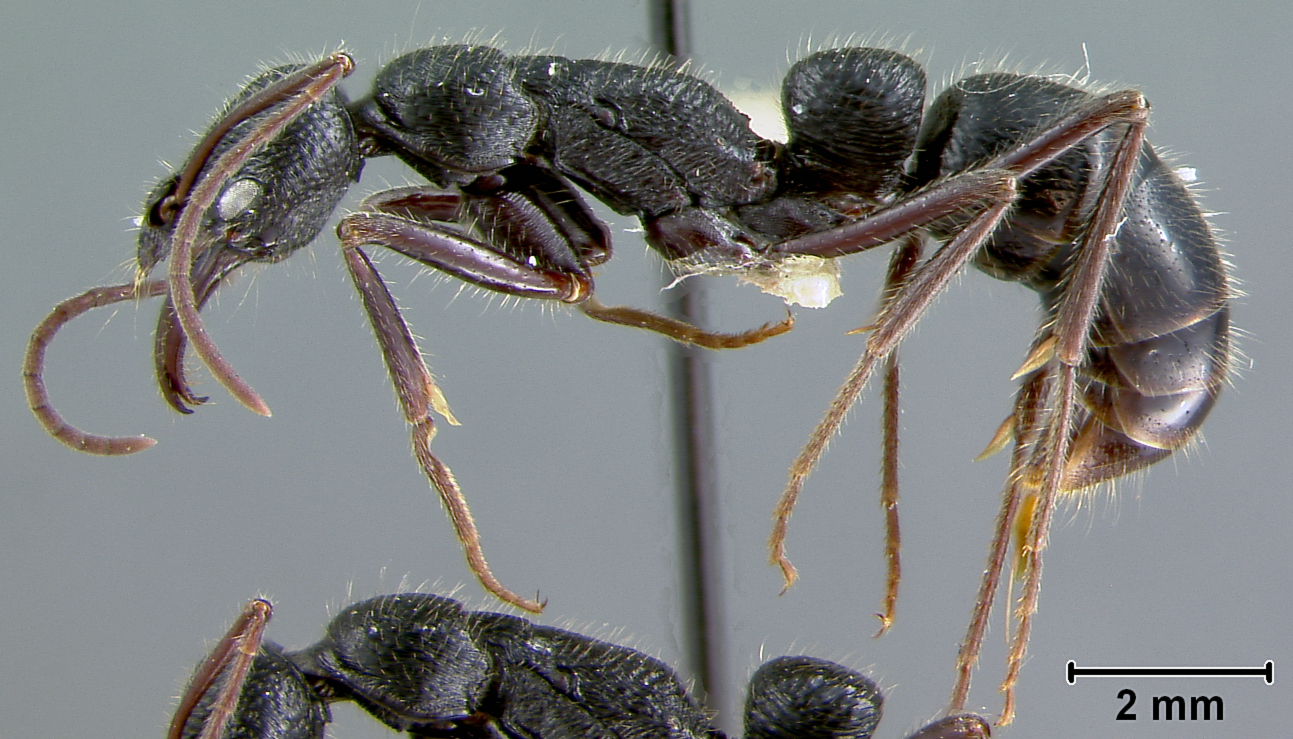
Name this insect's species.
Leptogenys clarki
